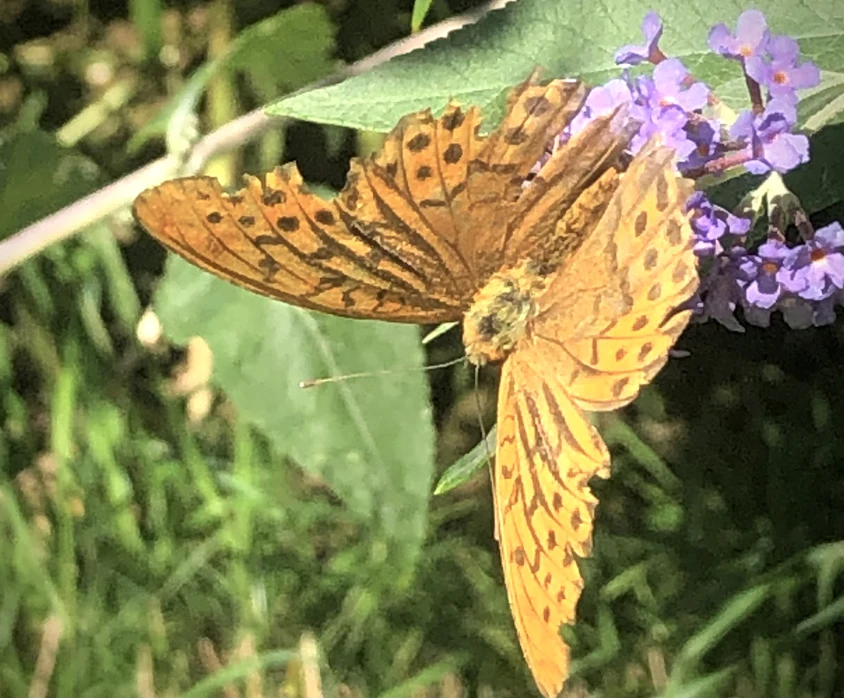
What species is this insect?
Argynnis paphia
